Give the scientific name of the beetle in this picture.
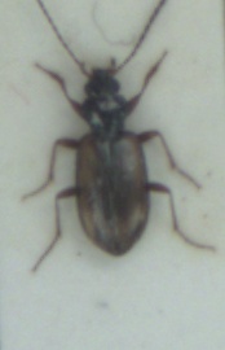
Bembidion femoratum
